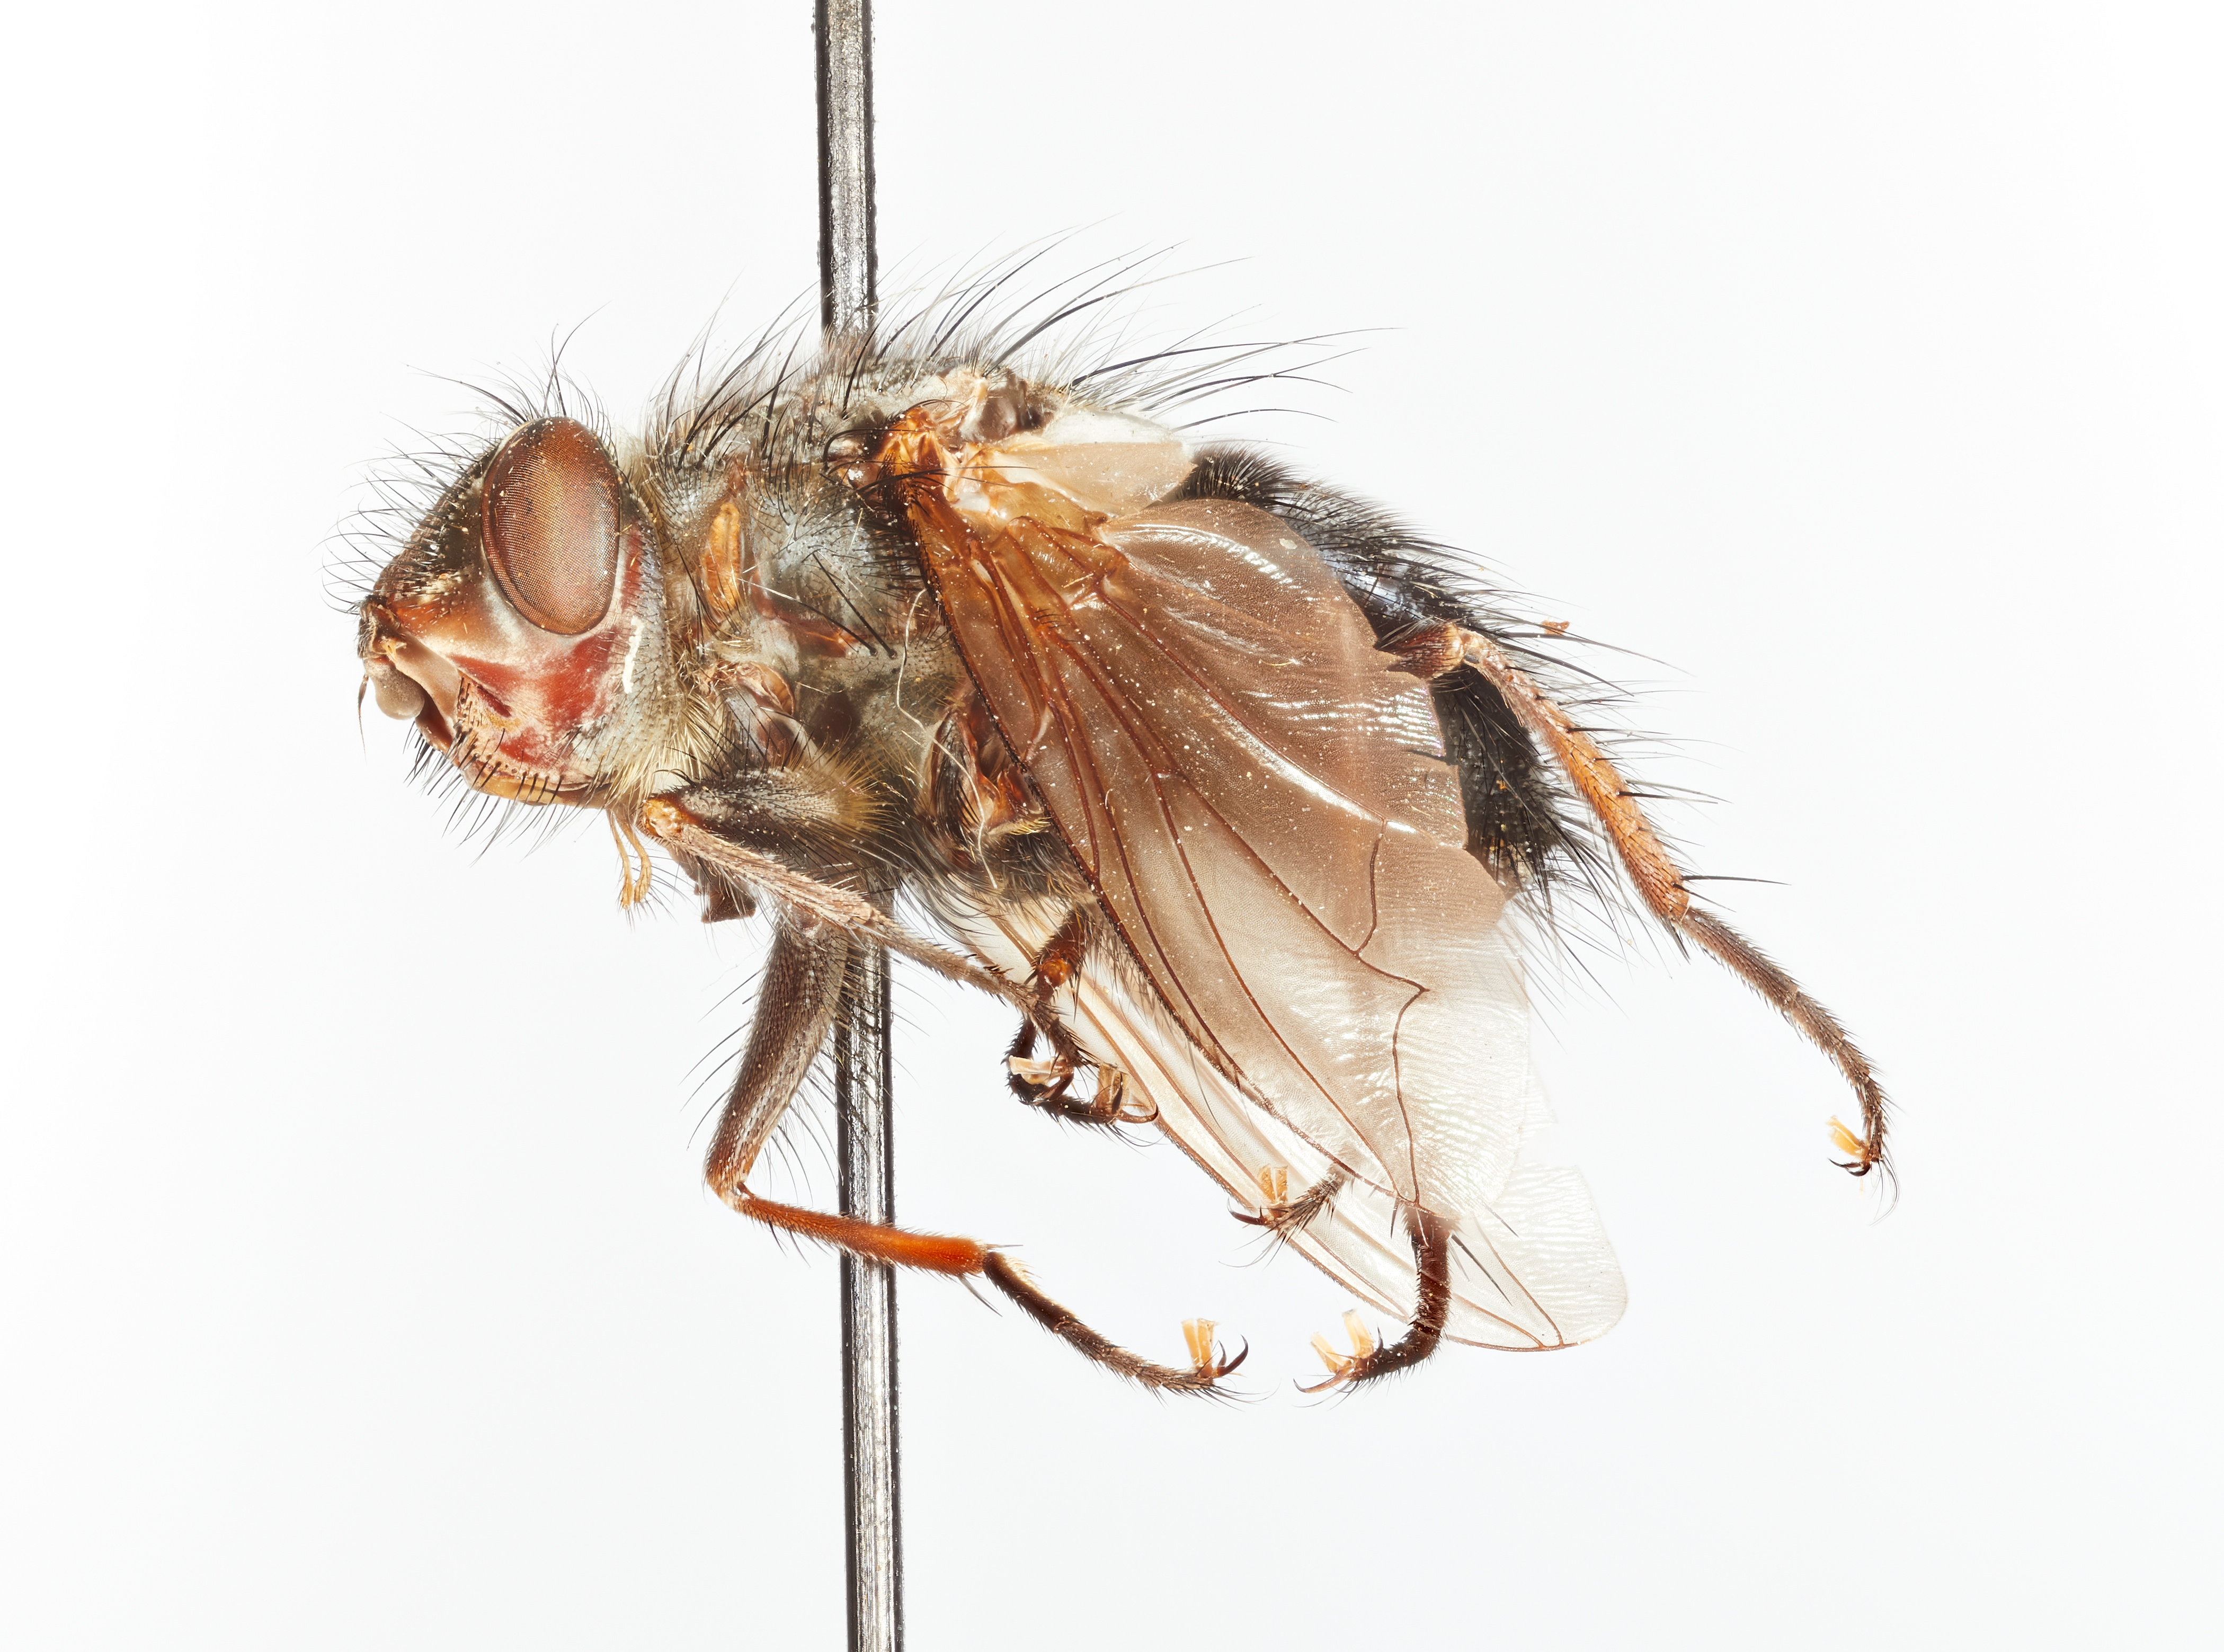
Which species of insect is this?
Psecacera tibialis
